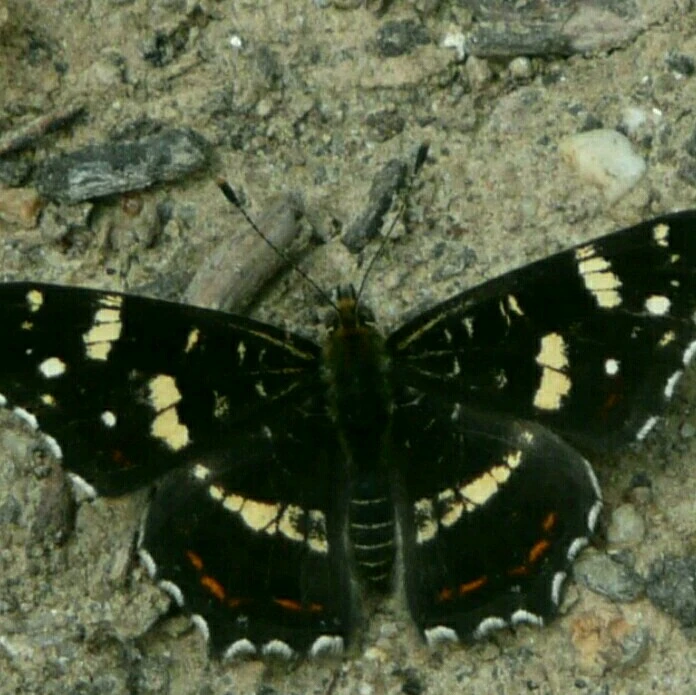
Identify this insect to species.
Araschnia levana
